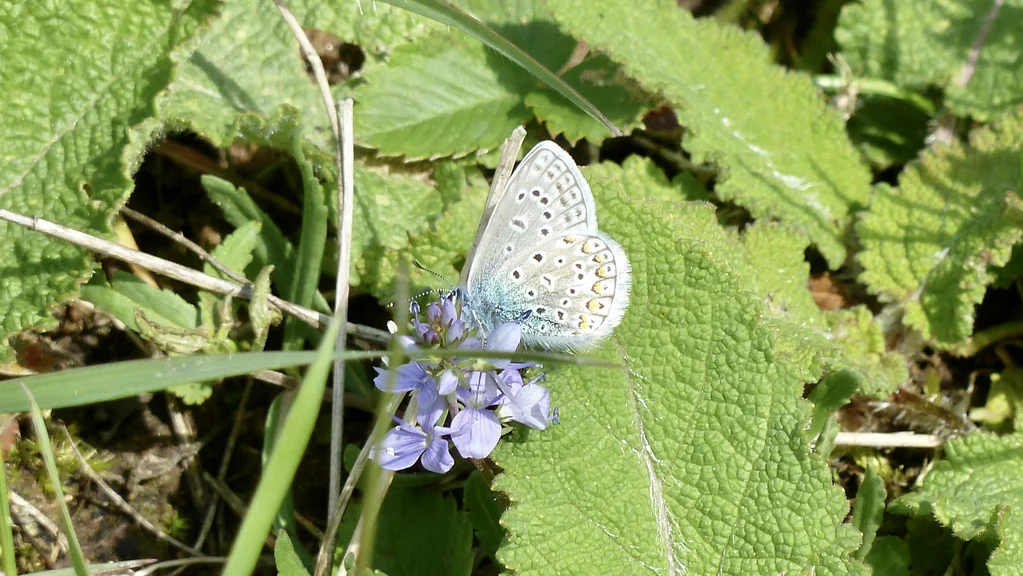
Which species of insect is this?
Polyommatus icarus
